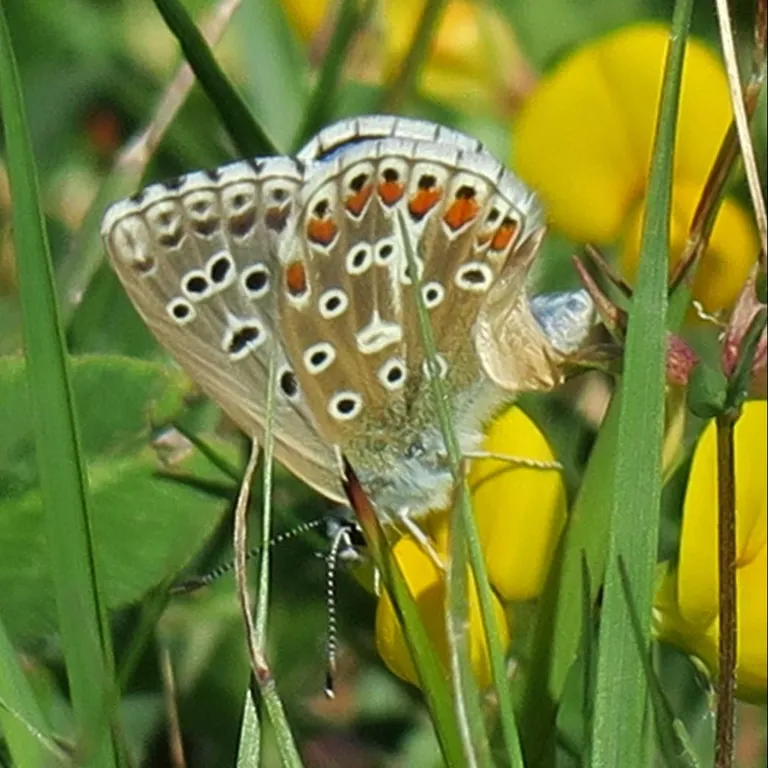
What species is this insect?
Lysandra bellargus
